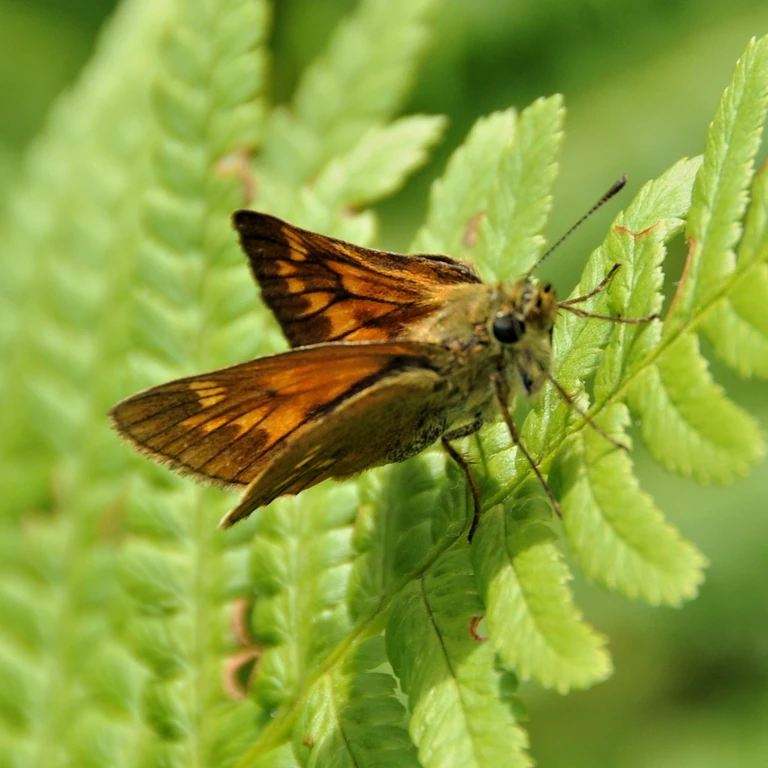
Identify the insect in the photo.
Ochlodes sylvanus (also Ochlodes venata)
